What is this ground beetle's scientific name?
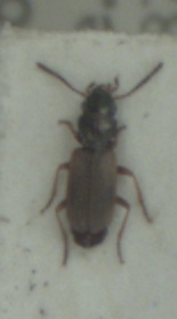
Bembidion laterale
